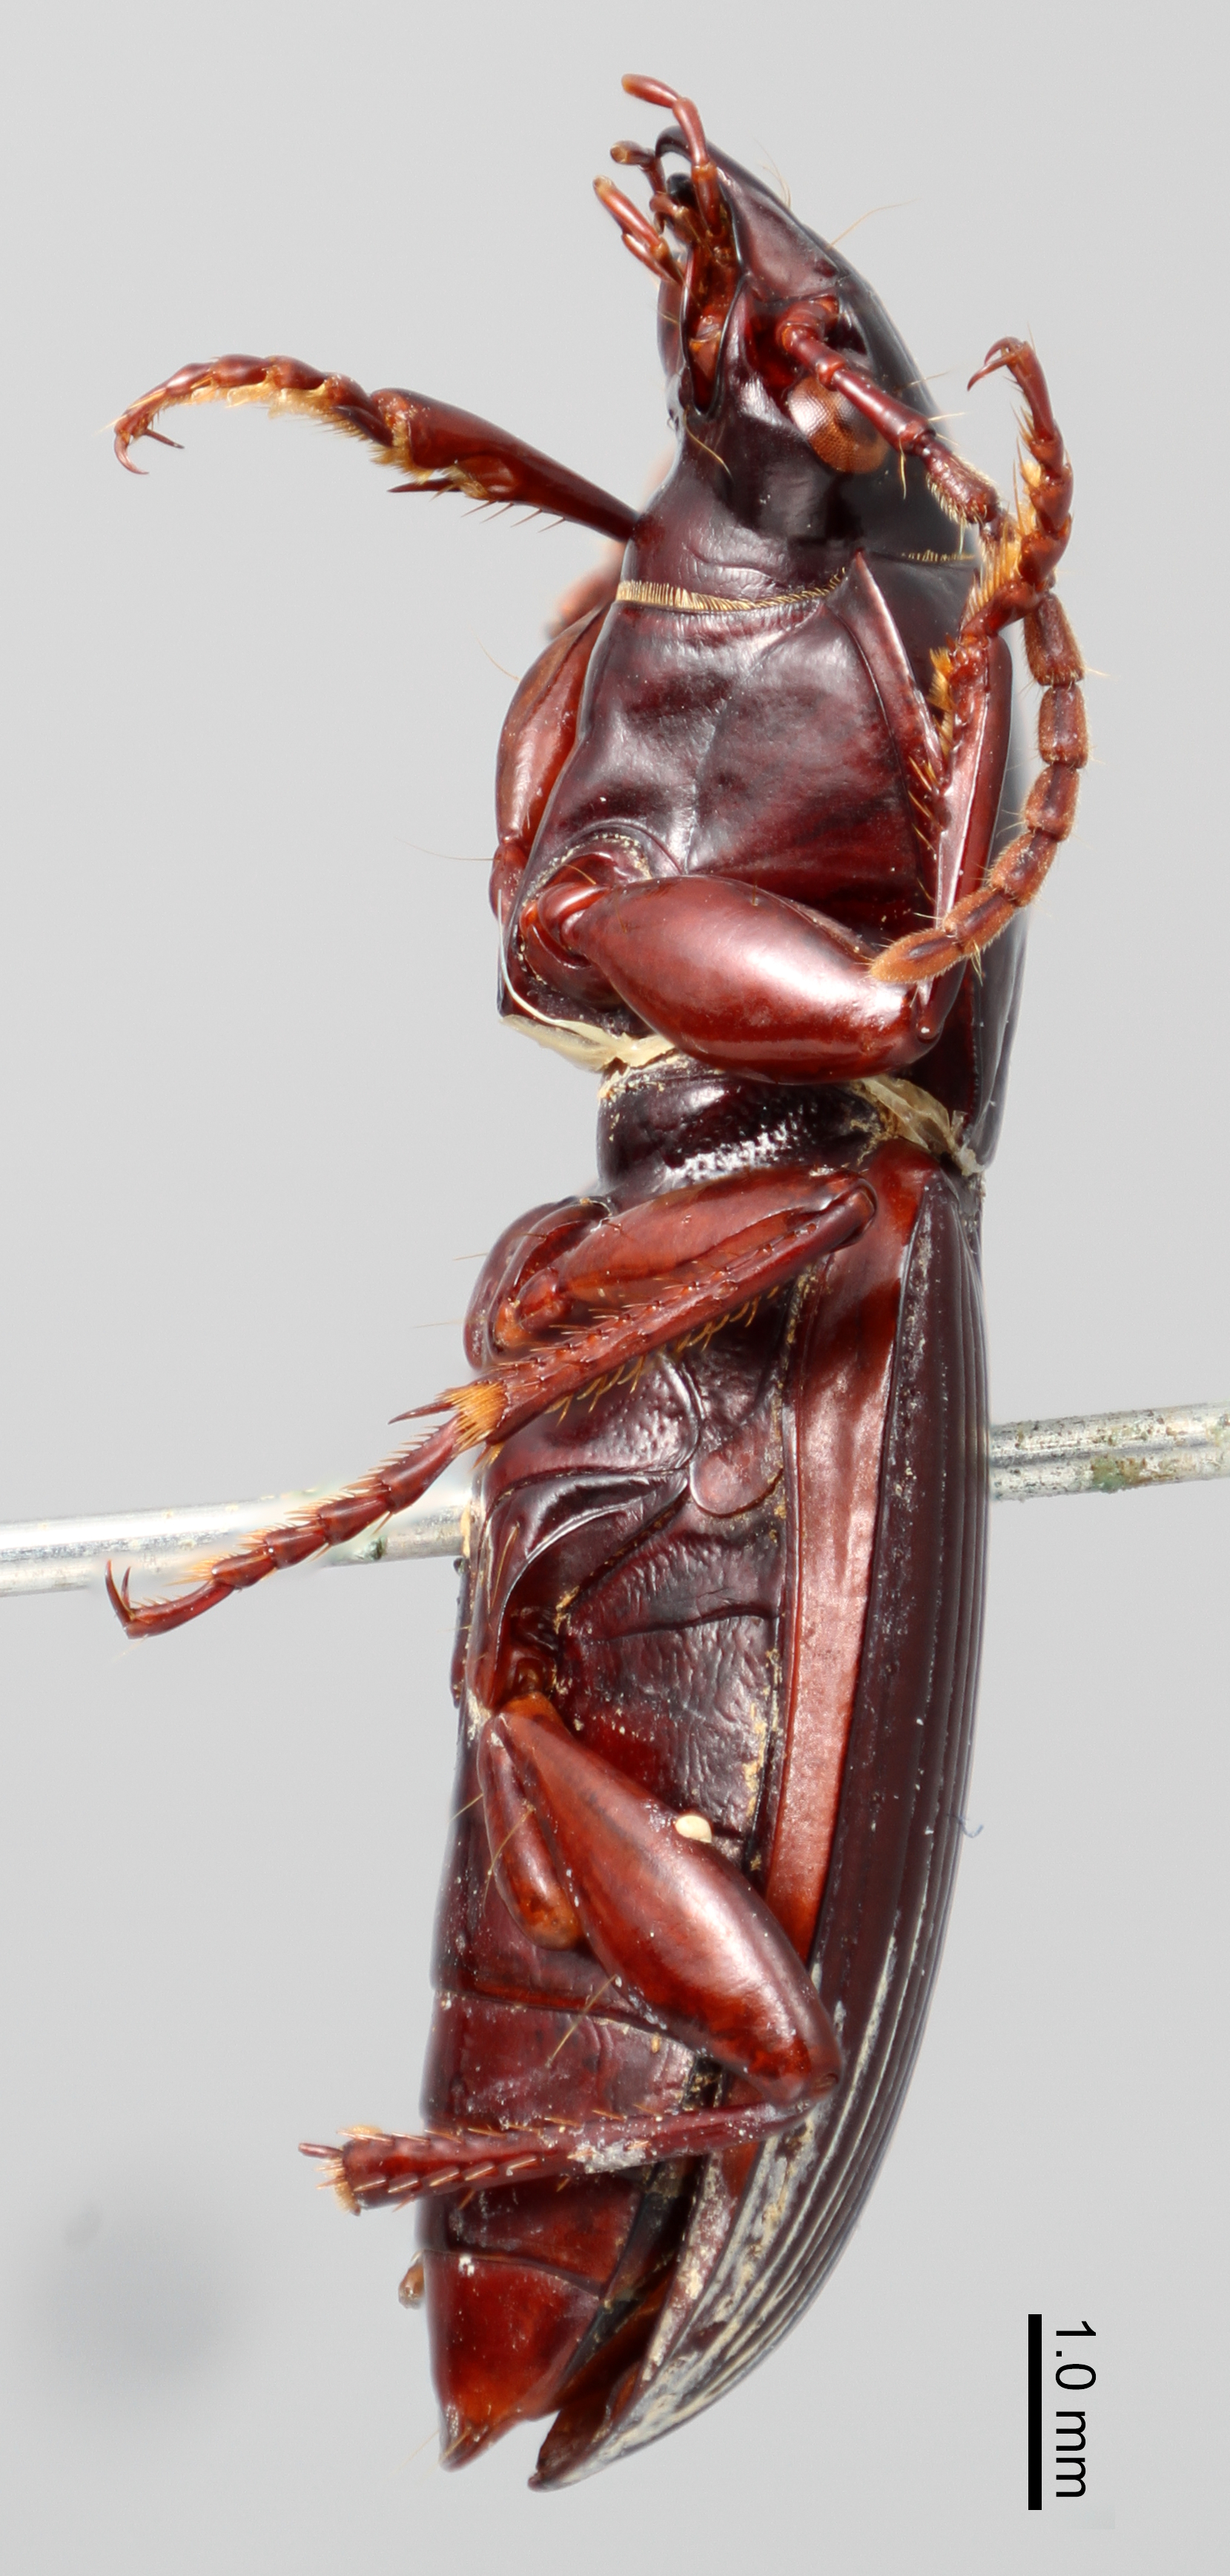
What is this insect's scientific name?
Pterostichus diabolus
